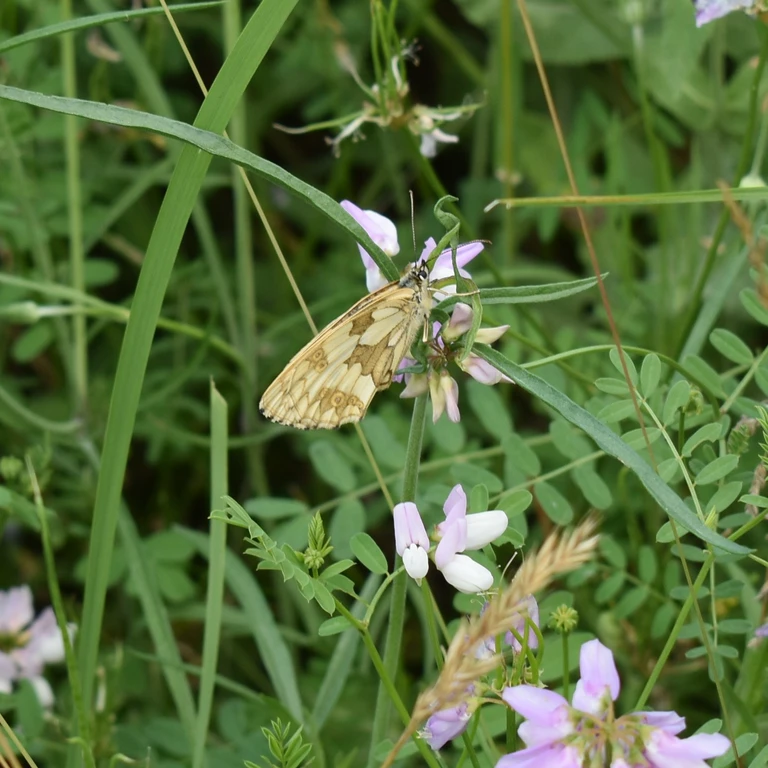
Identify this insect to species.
Melanargia galathea
